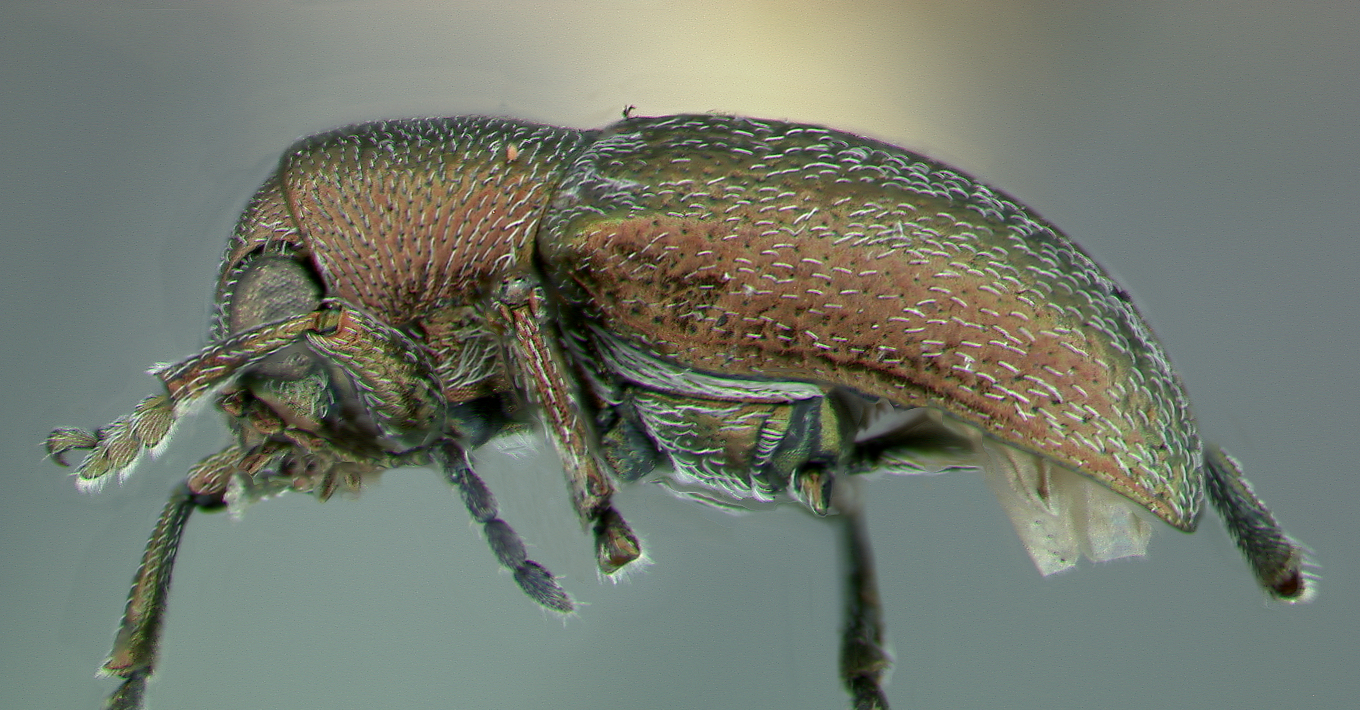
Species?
Graphops curtipennis
